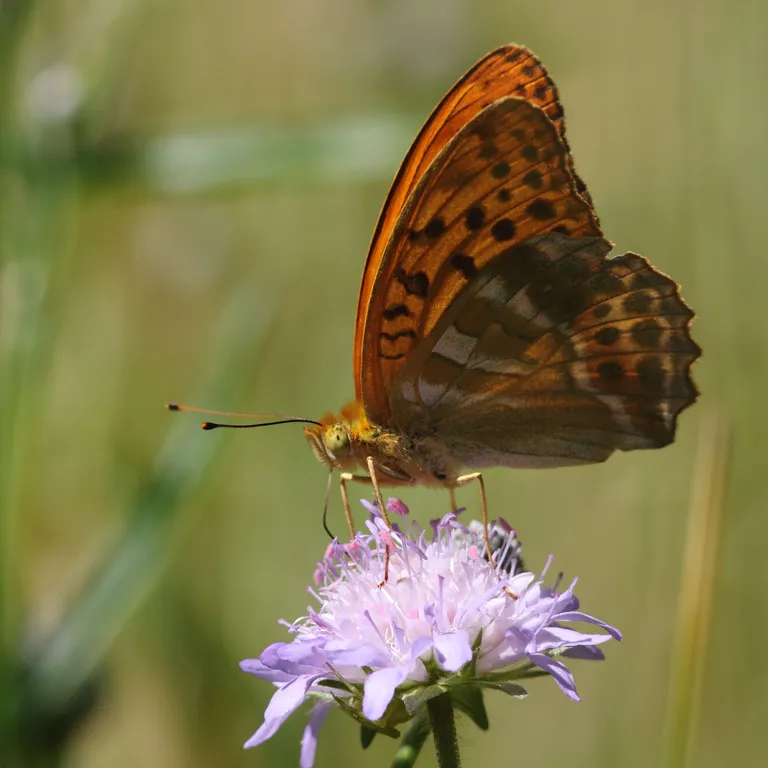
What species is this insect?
Argynnis paphia
